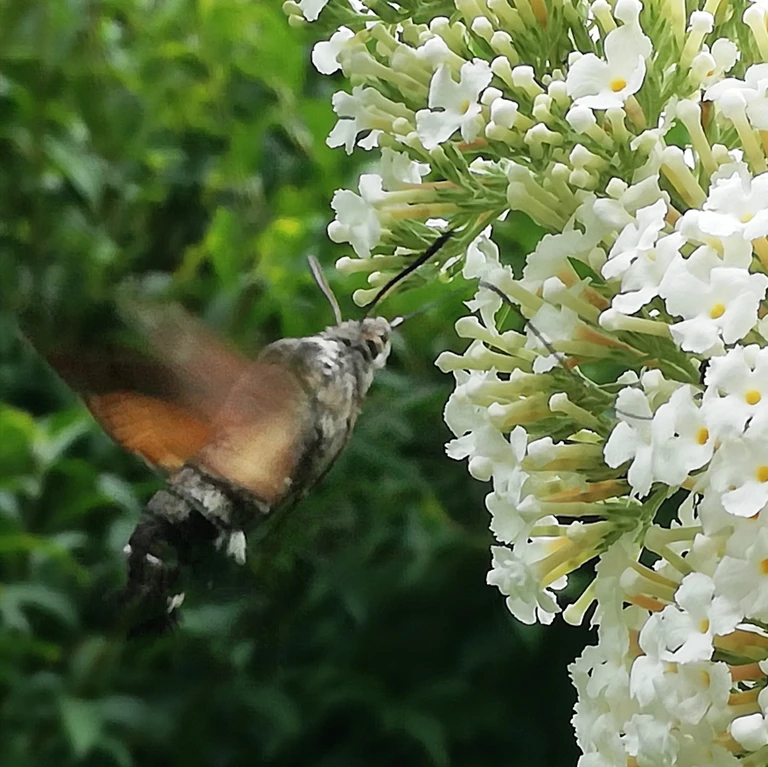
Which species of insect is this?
Macroglossum stellatarum
